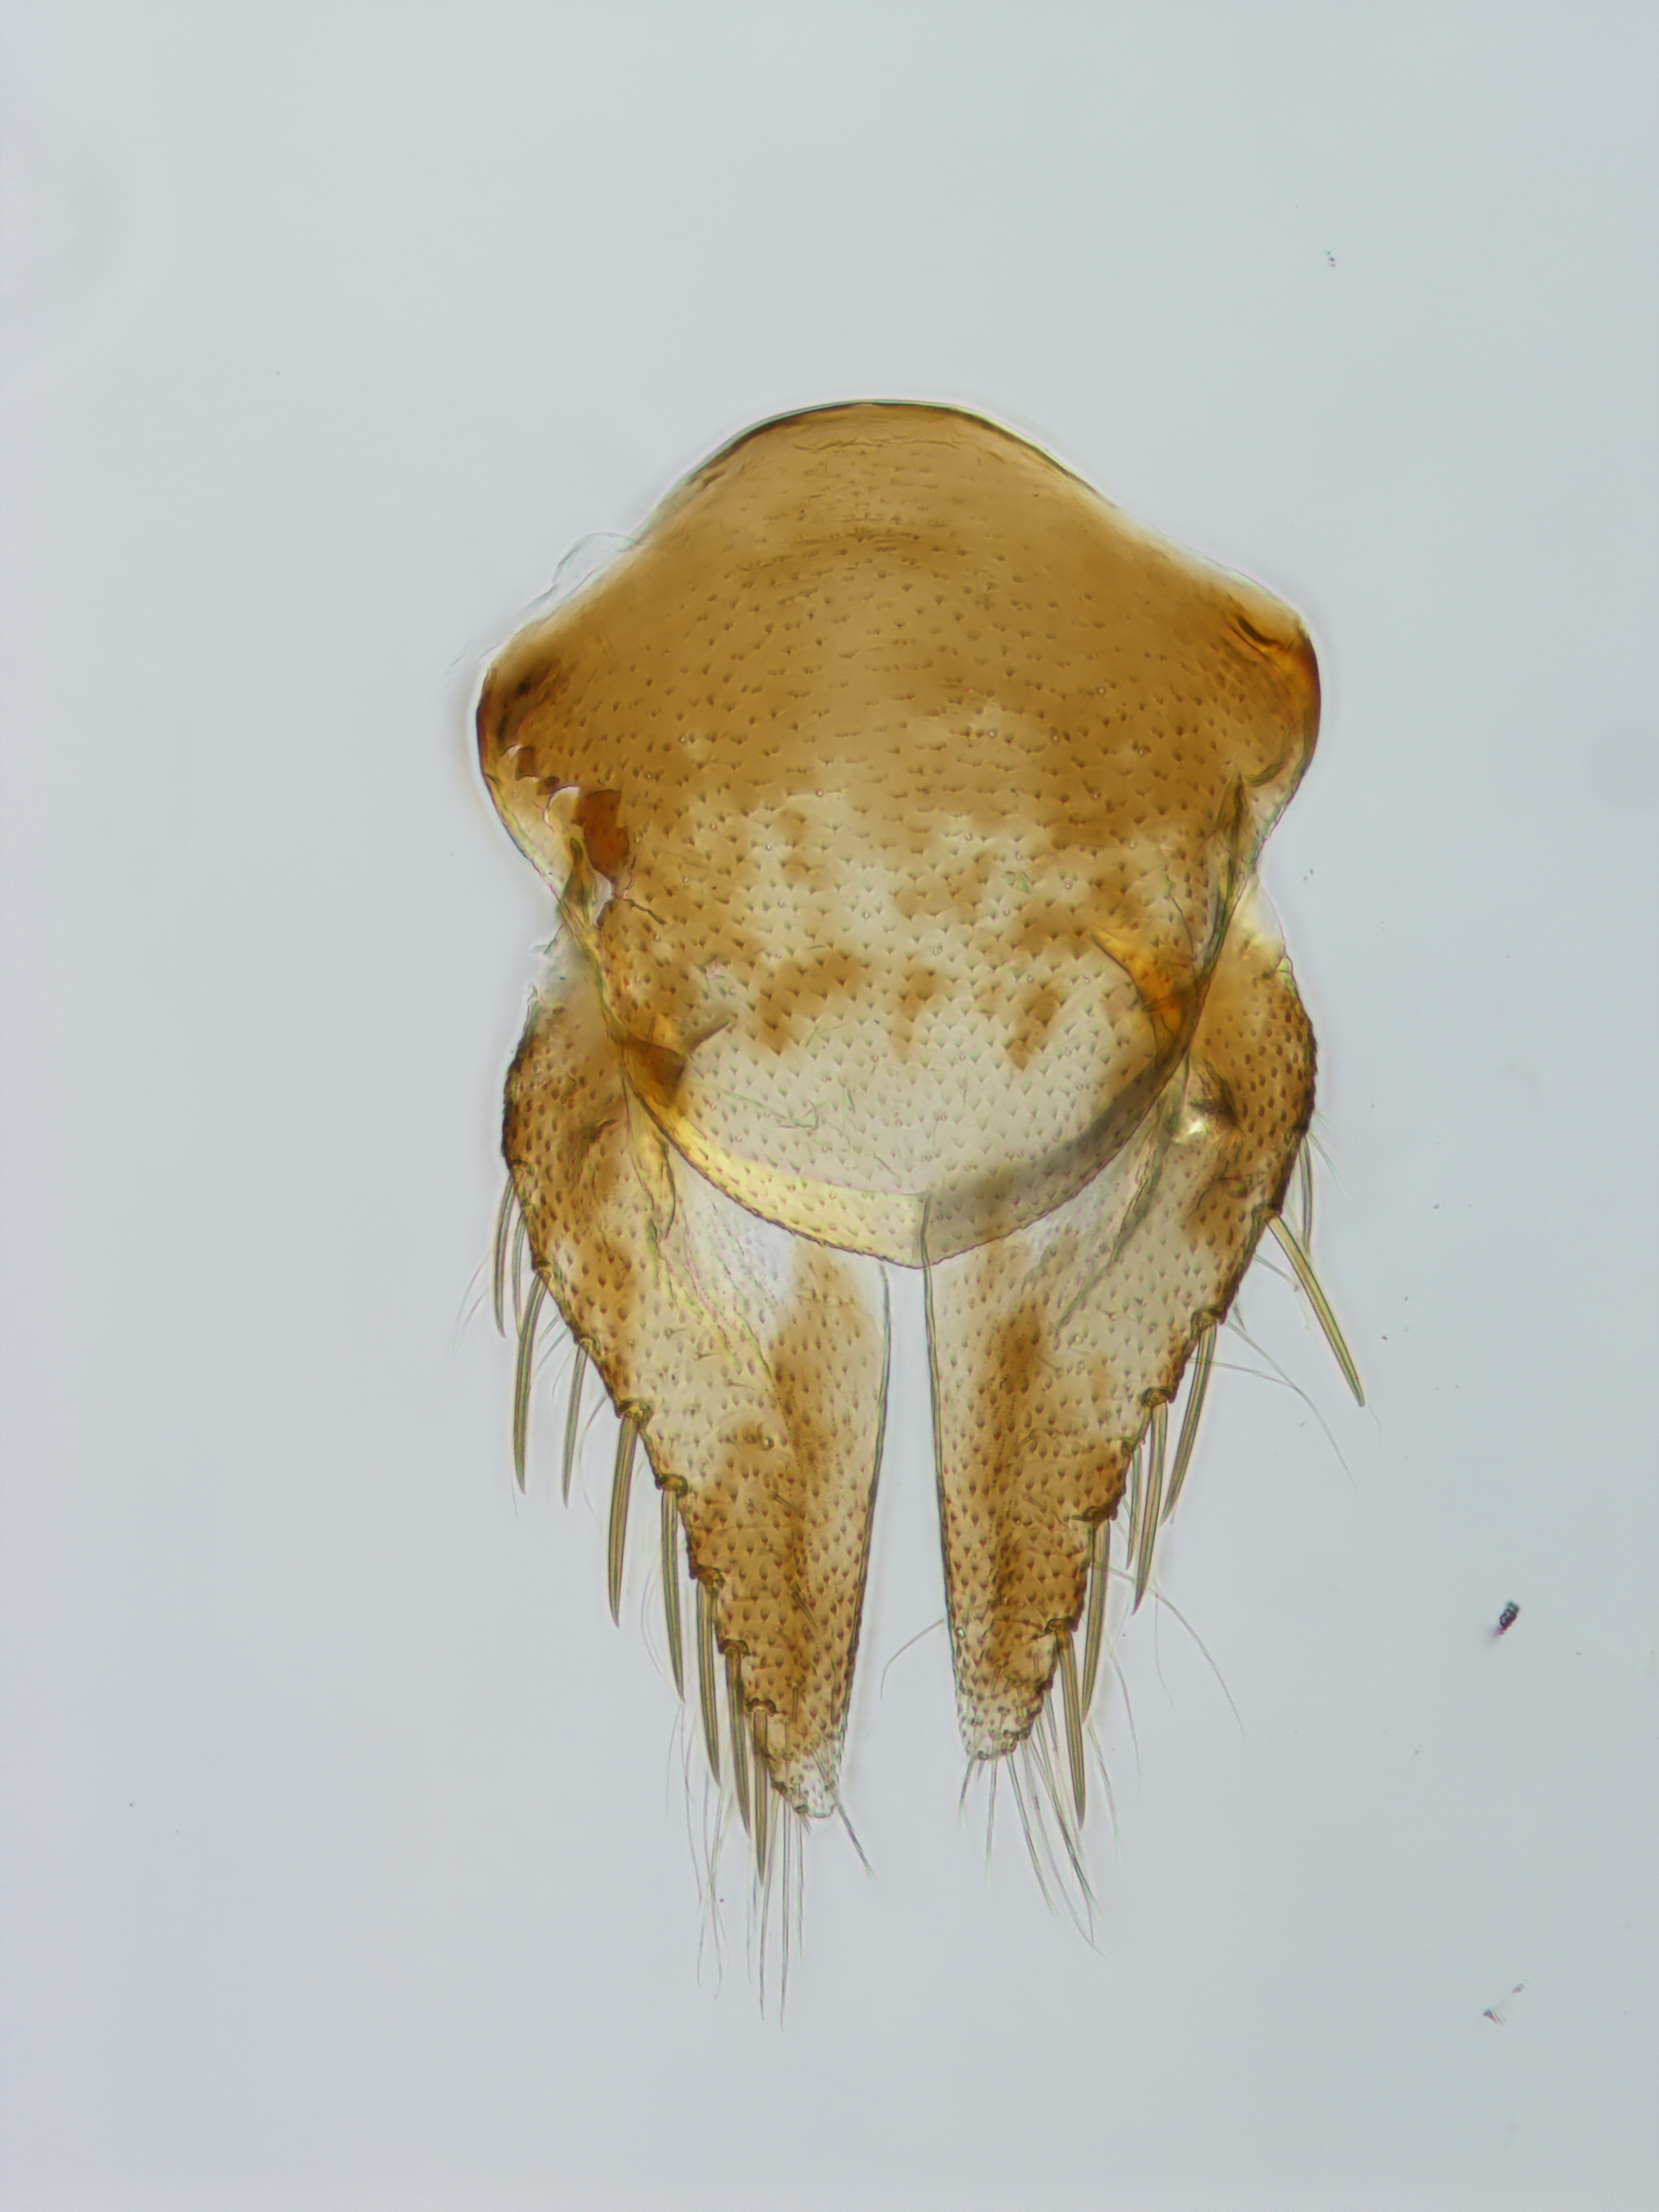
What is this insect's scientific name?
Scaphytopius meridianus
